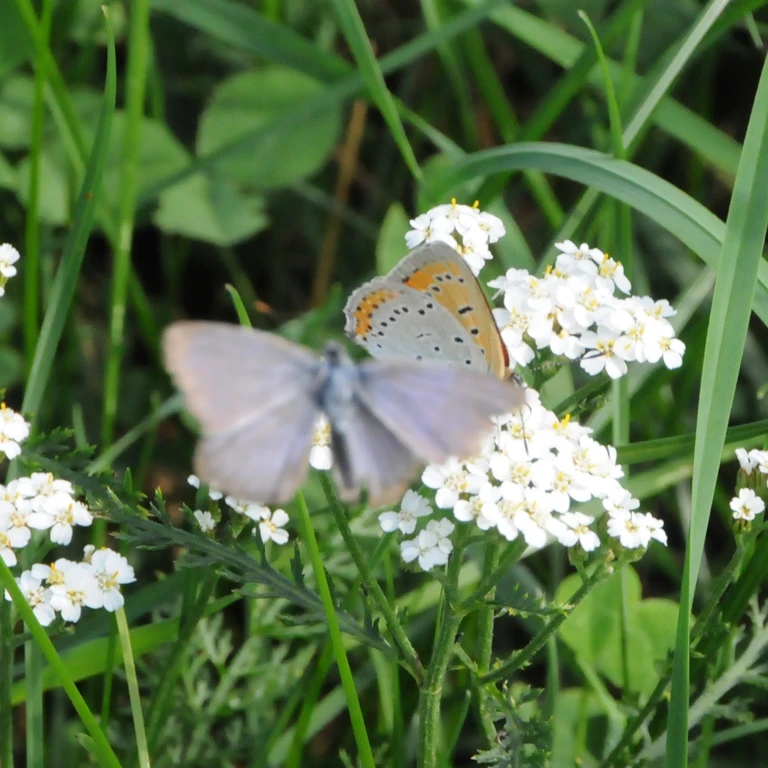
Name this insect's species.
Lycaena dispar
